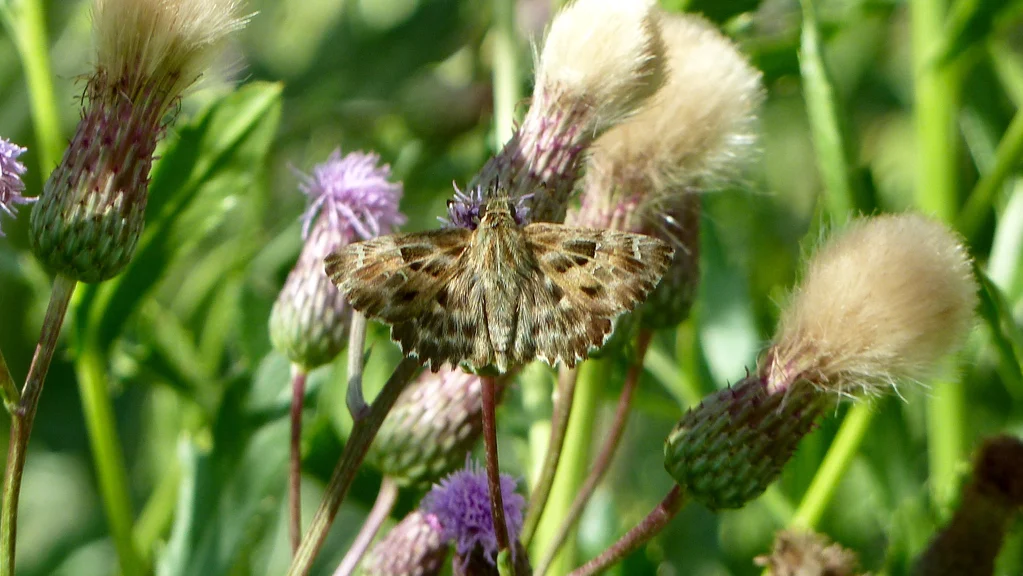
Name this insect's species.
Carcharodus alceae
